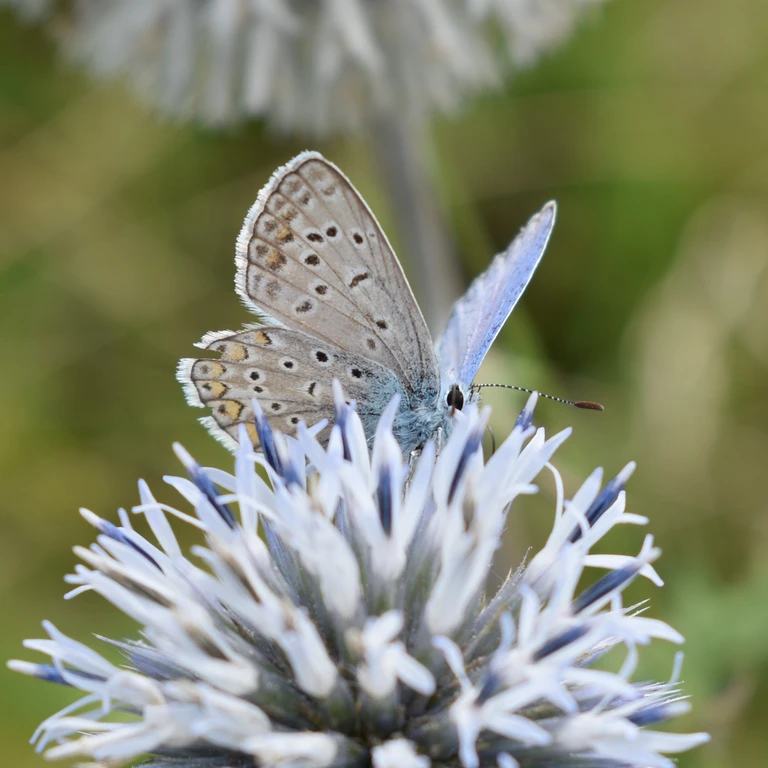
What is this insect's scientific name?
Polyommatus icarus
